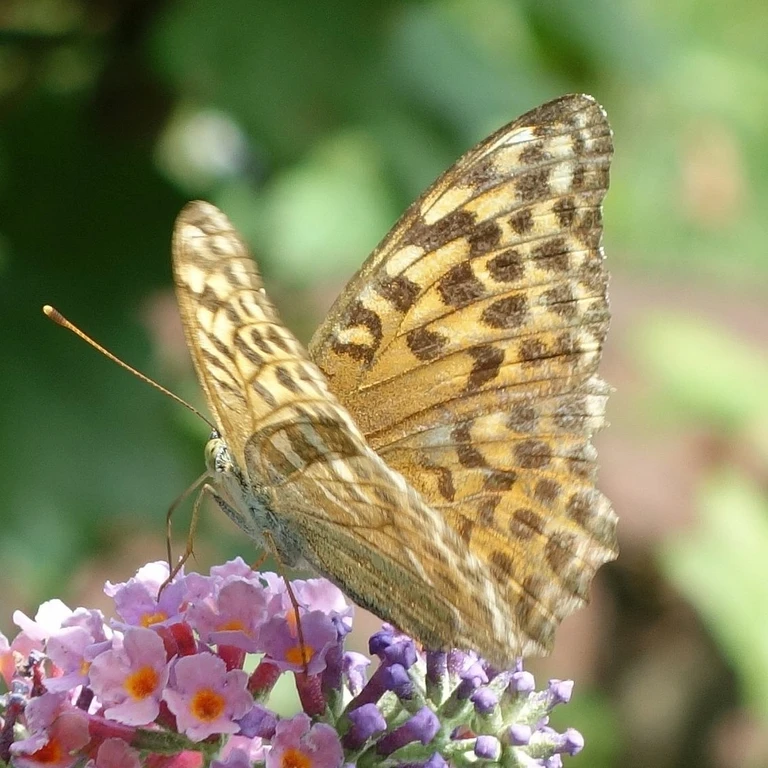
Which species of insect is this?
Argynnis paphia
